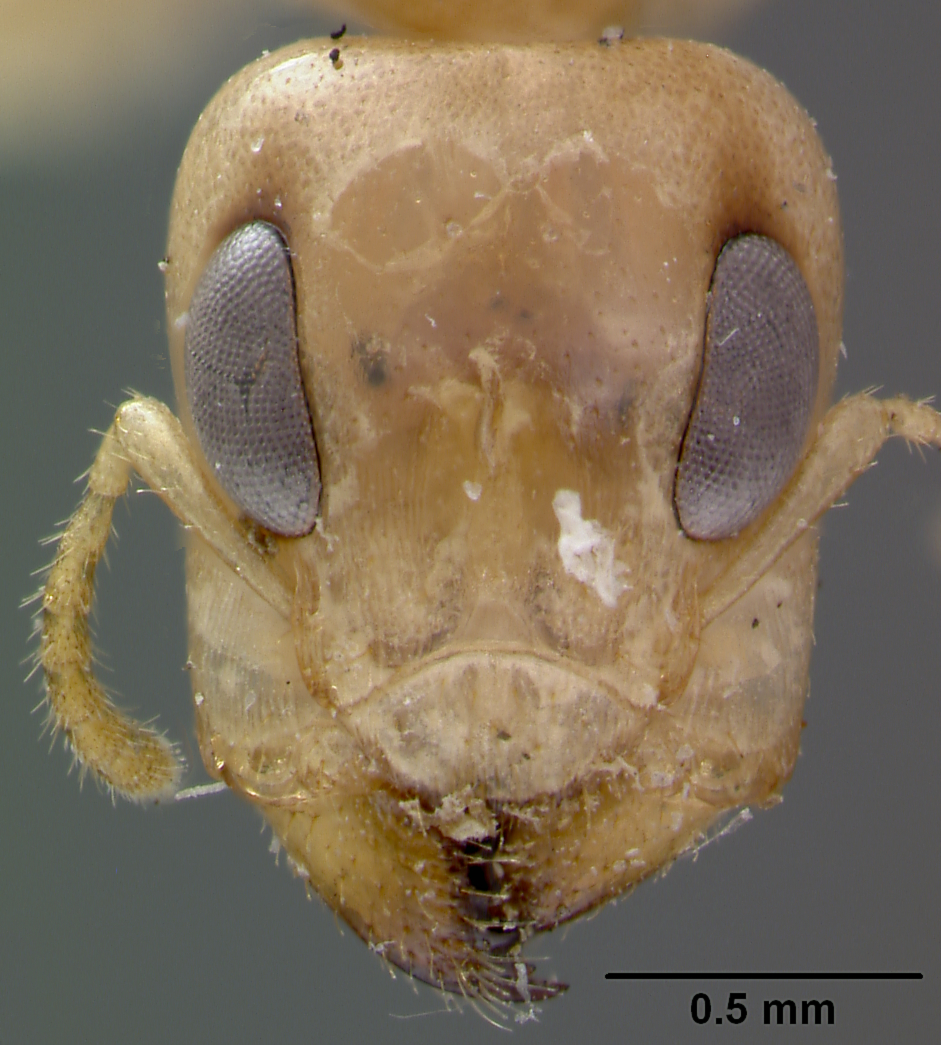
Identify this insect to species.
Gesomyrmex kalshoveni
